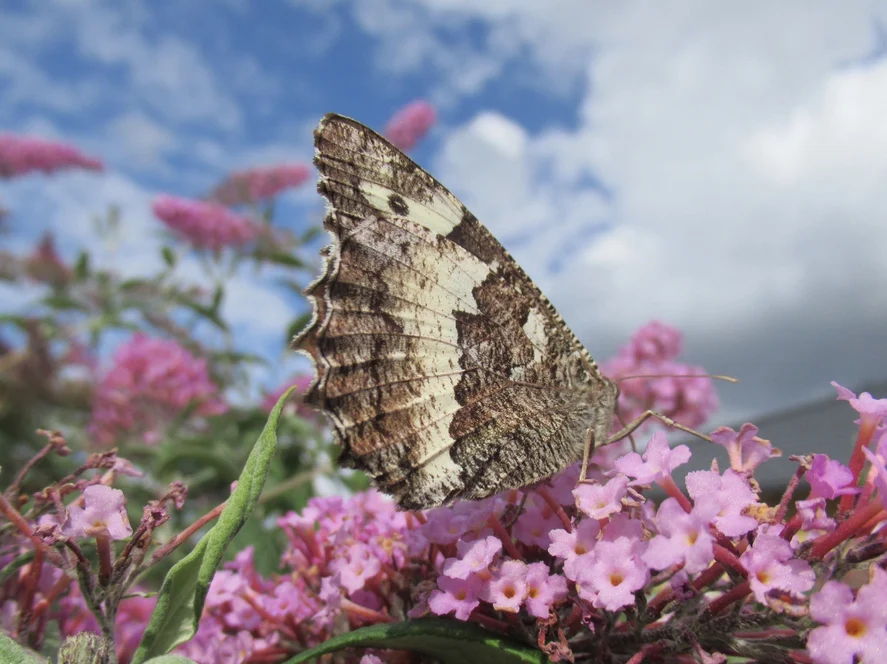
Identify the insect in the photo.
Brintesia circe
